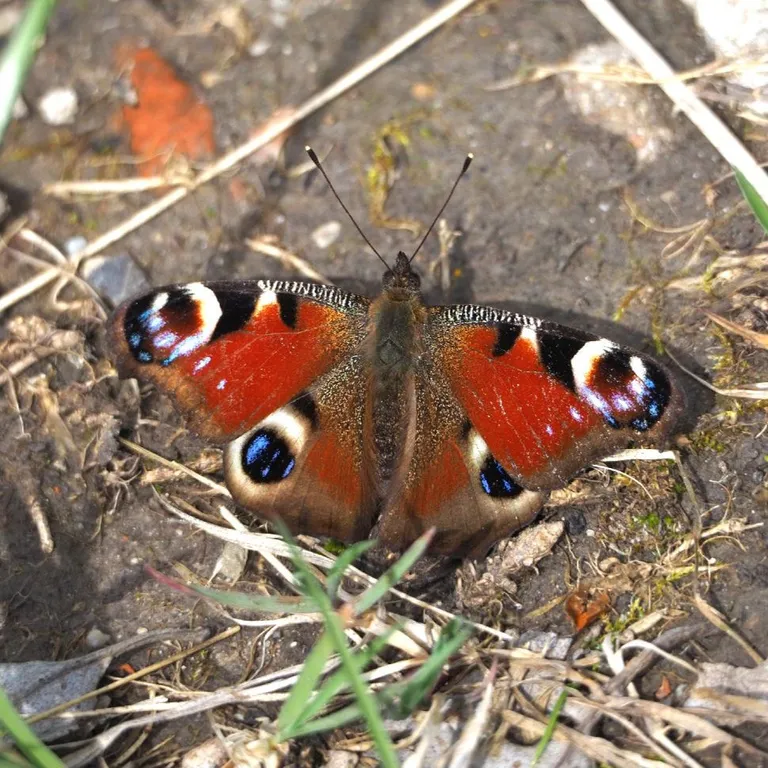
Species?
Aglais io
